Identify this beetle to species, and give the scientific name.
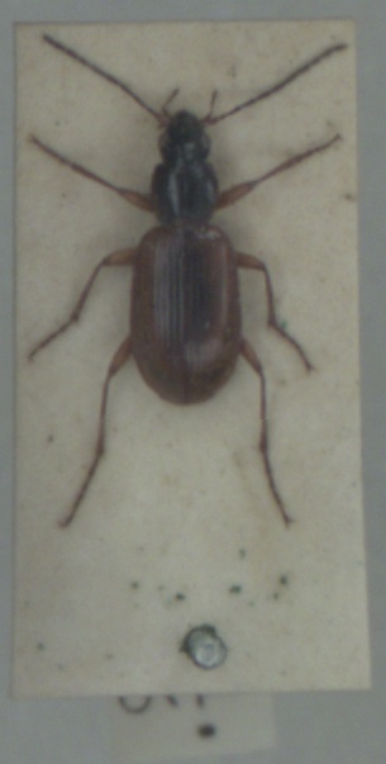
Agonum thoreyi
